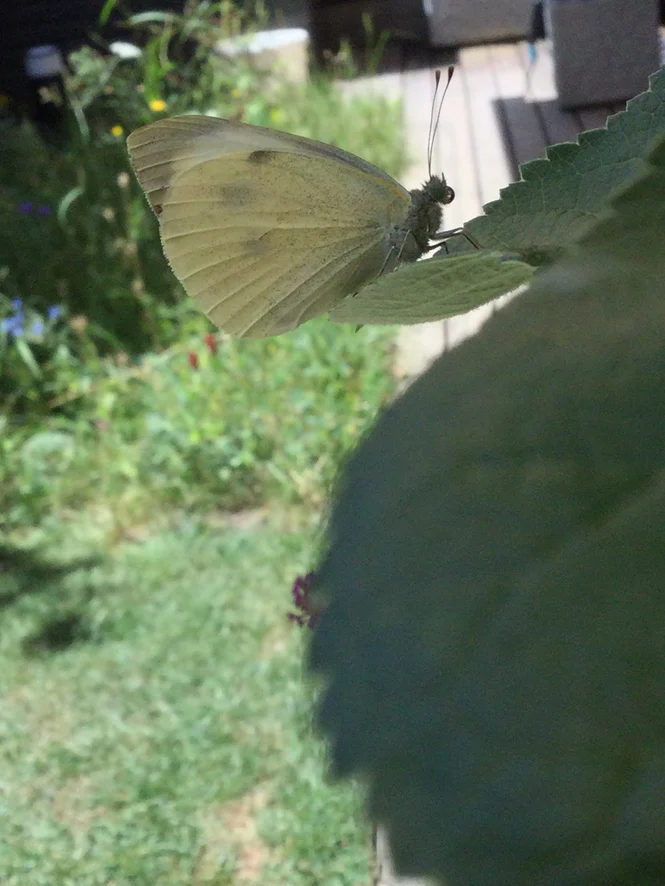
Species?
Pieris brassicae
